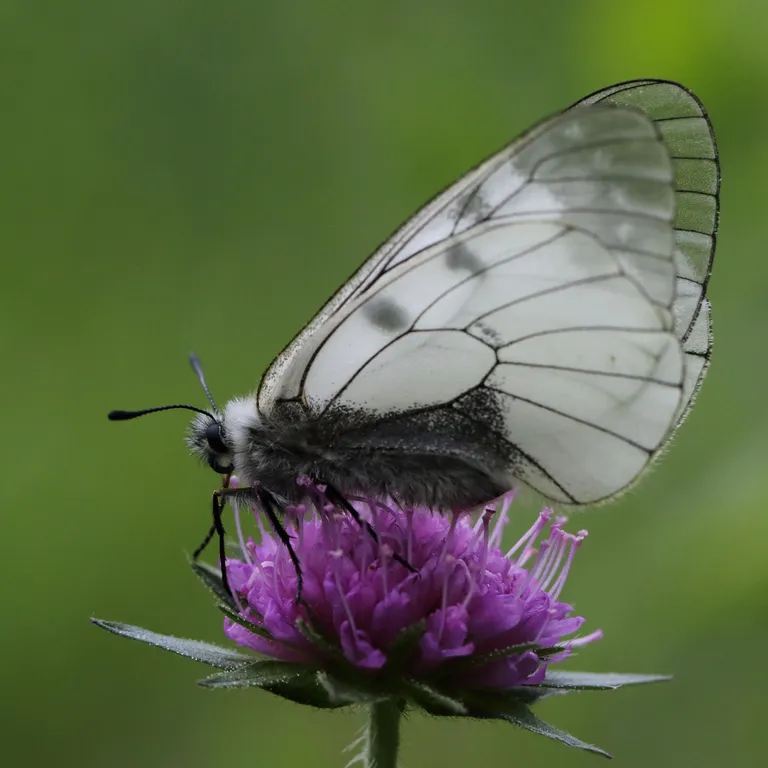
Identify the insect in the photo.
Parnassius mnemosyne
